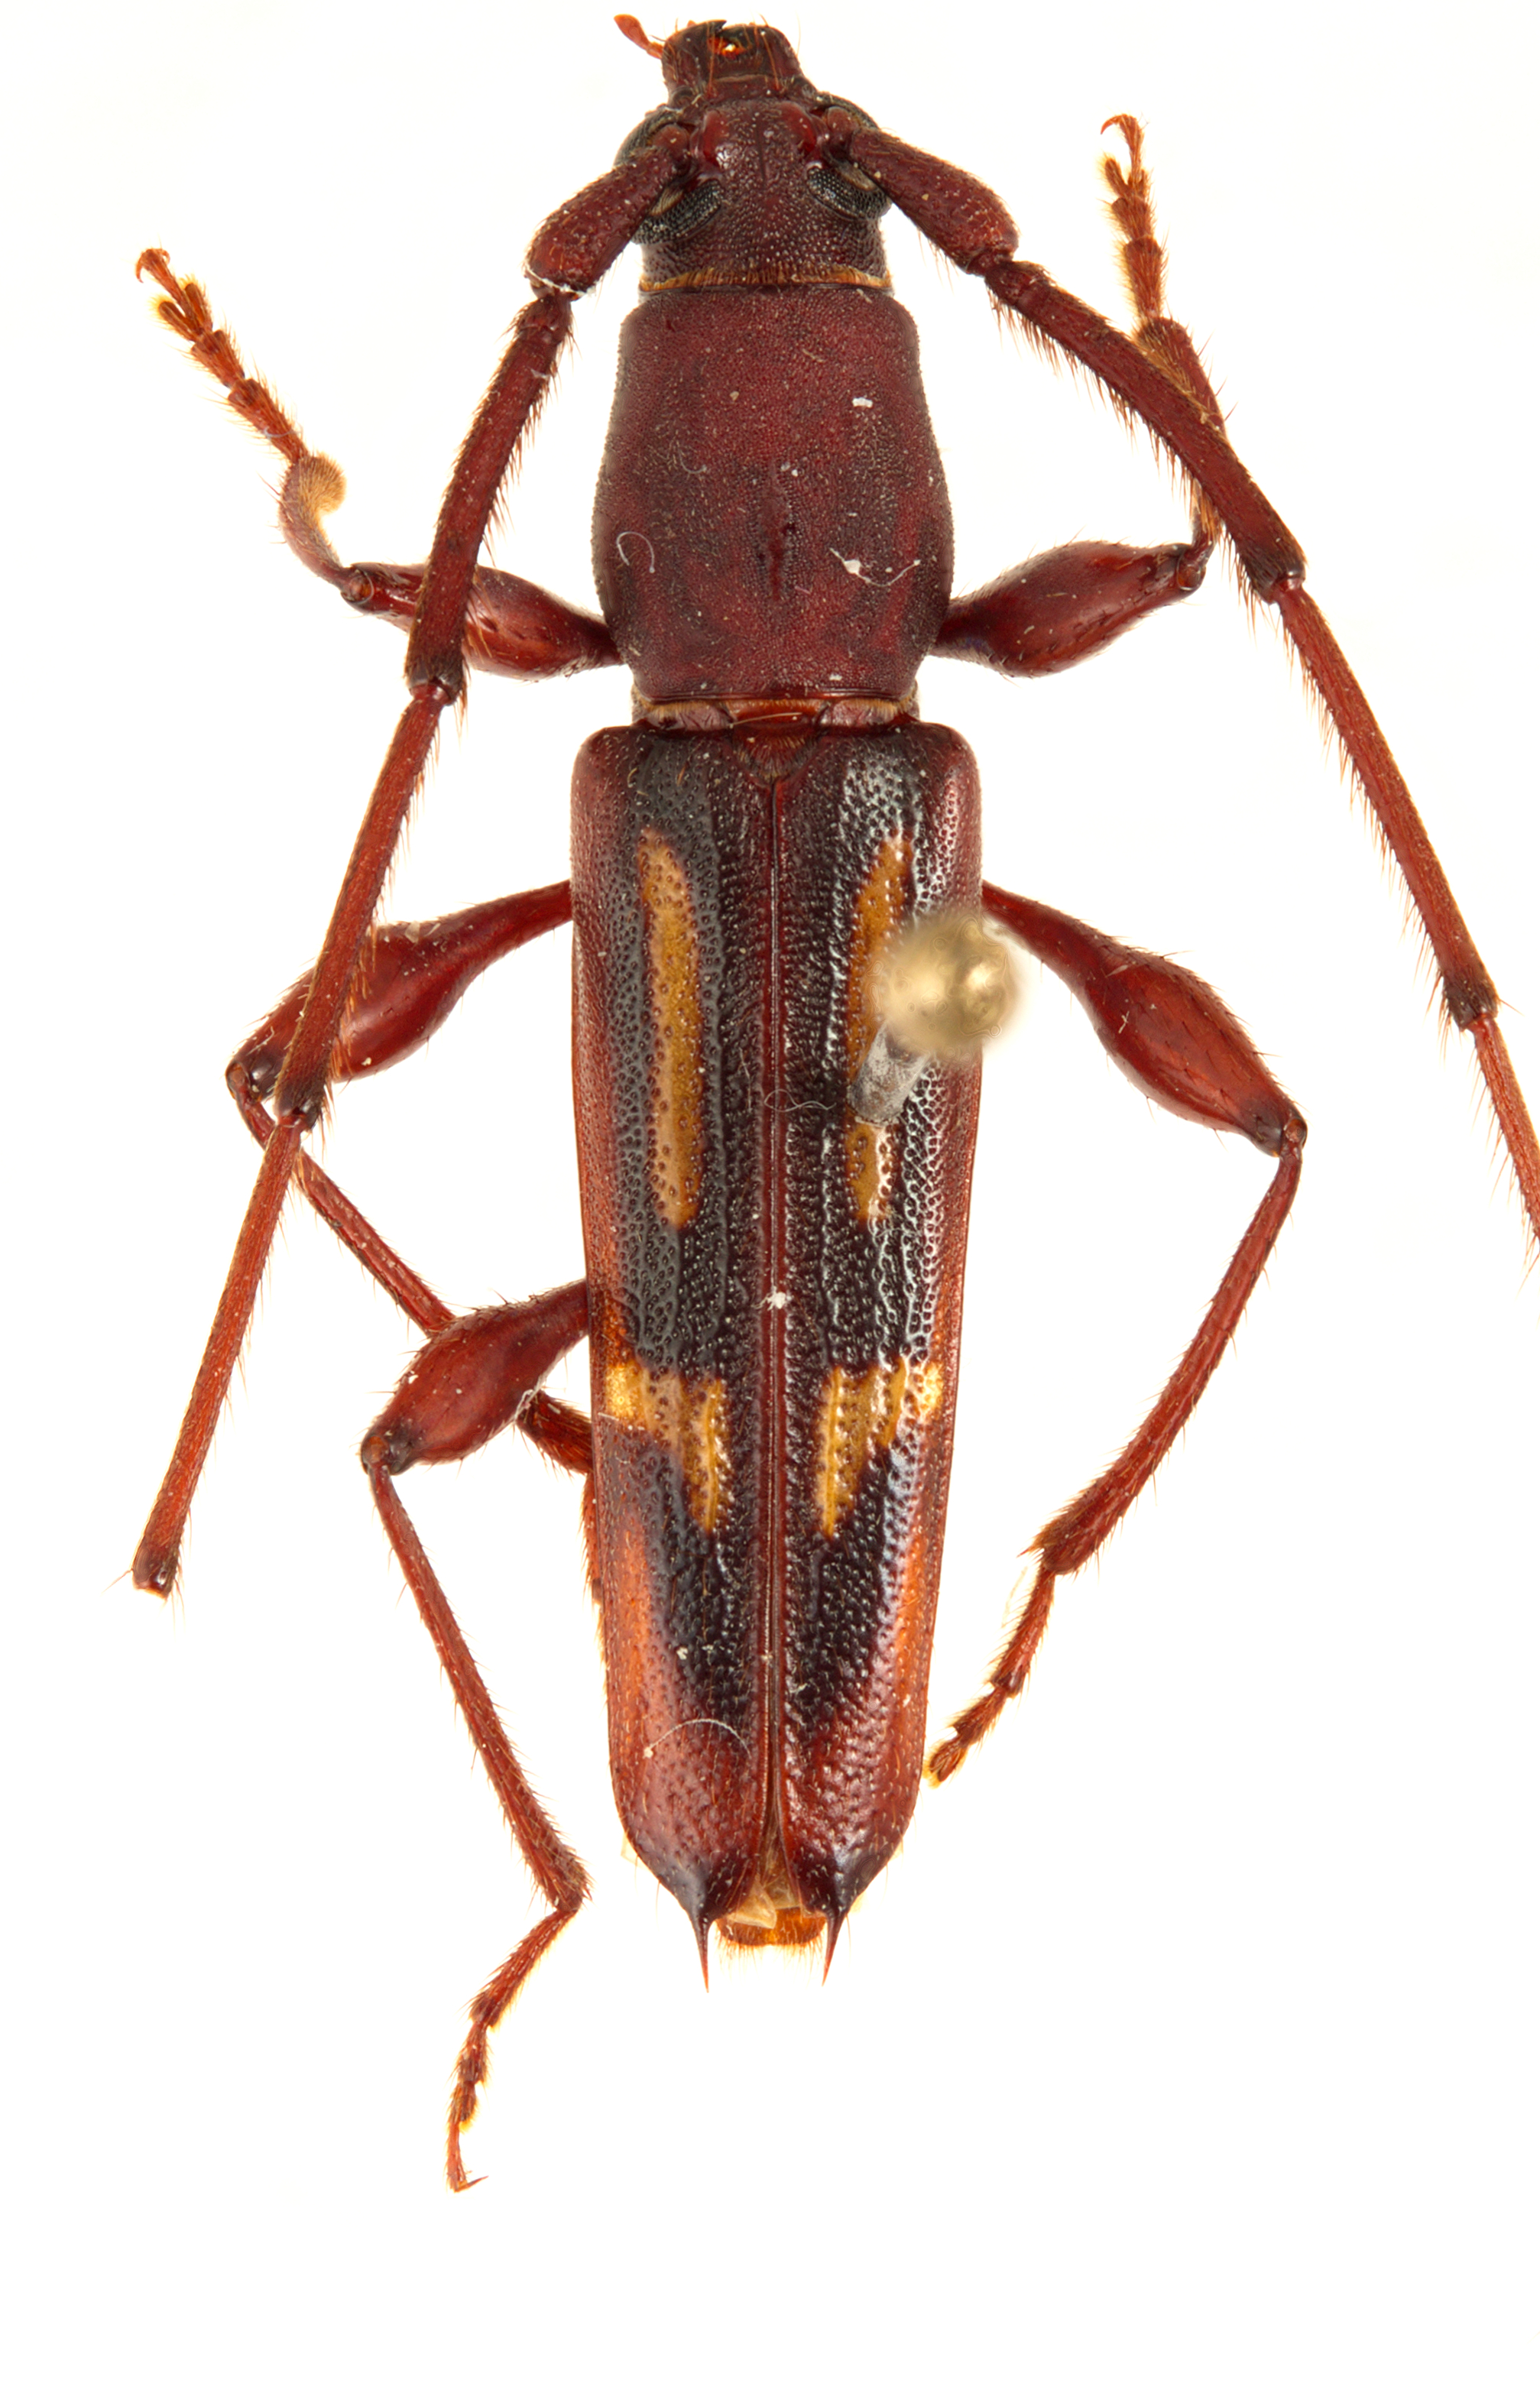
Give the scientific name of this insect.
Tricheurymerus quadristigma
